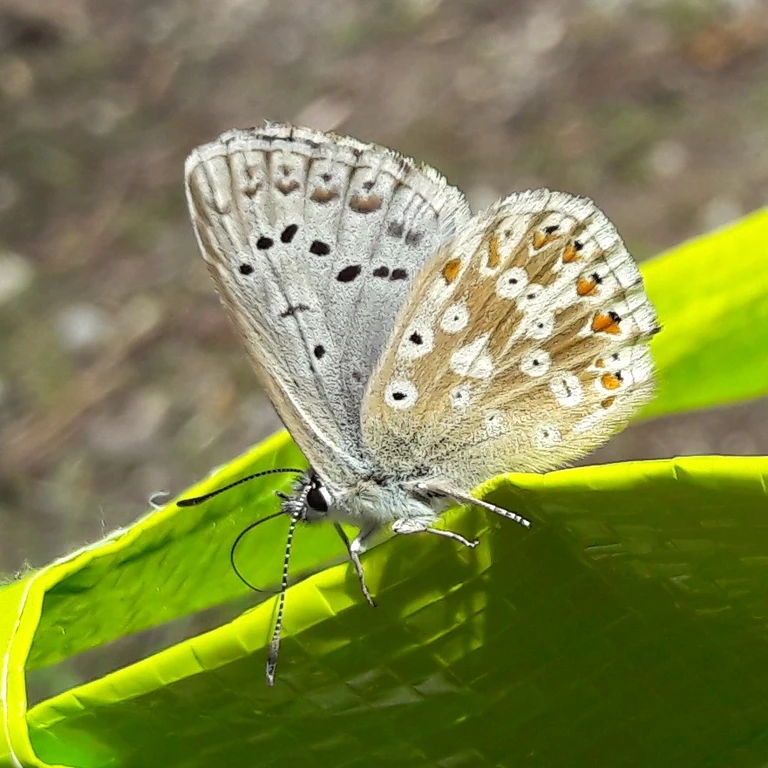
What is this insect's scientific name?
Lysandra coridon
